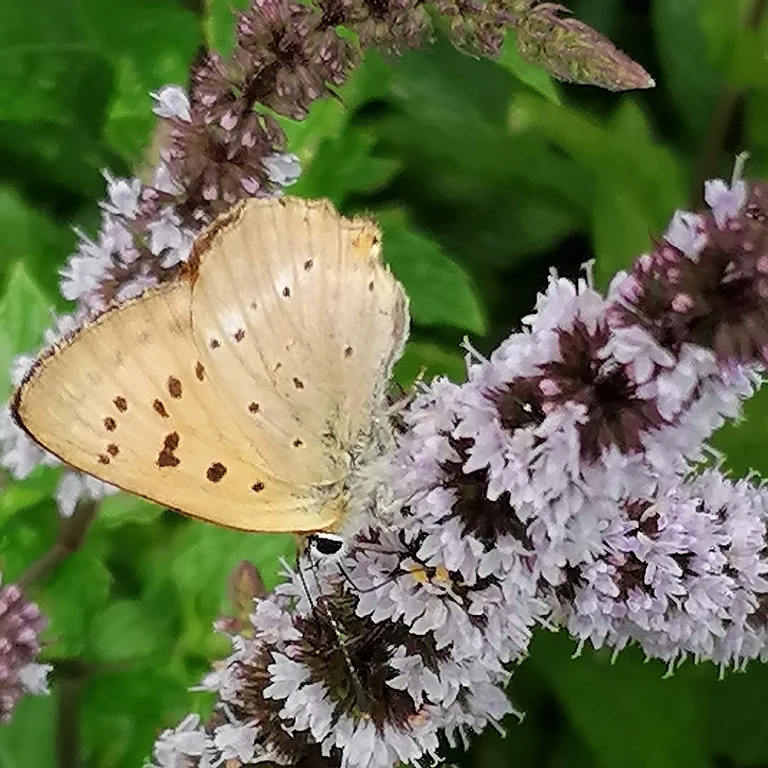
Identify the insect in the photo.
Lycaena virgaureae
